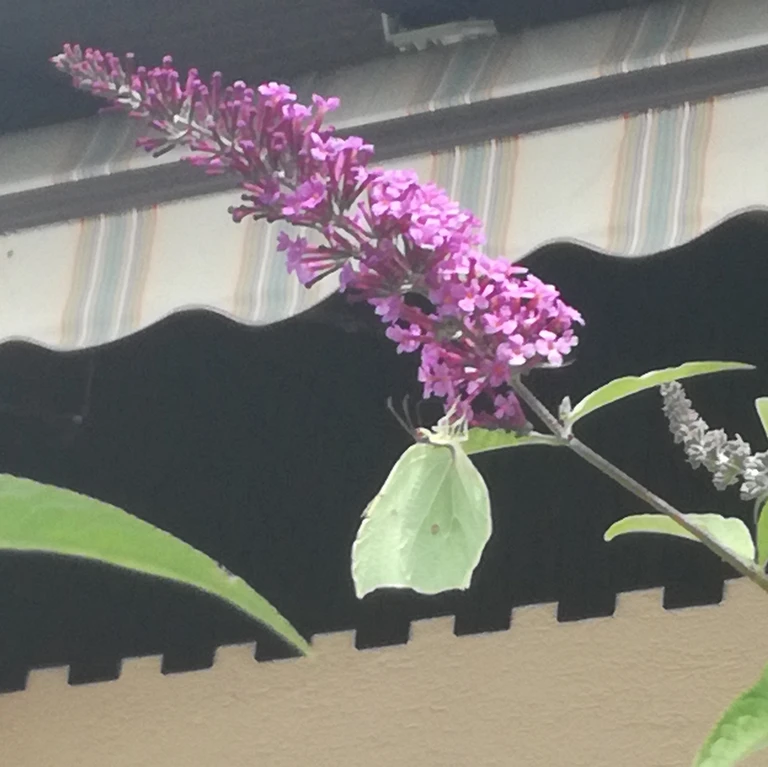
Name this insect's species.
Gonepteryx rhamni
